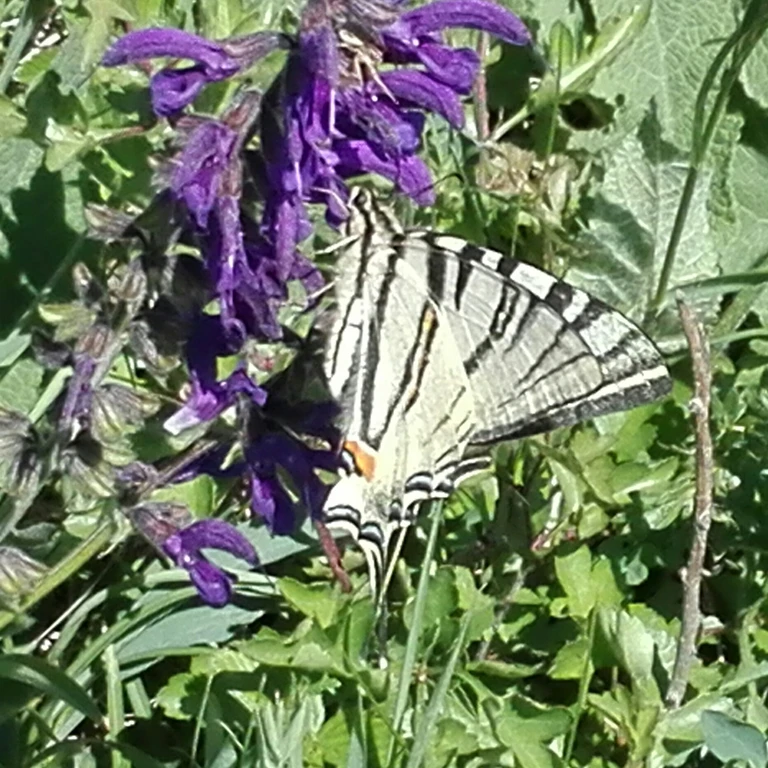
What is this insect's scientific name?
Iphiclides podalirius
